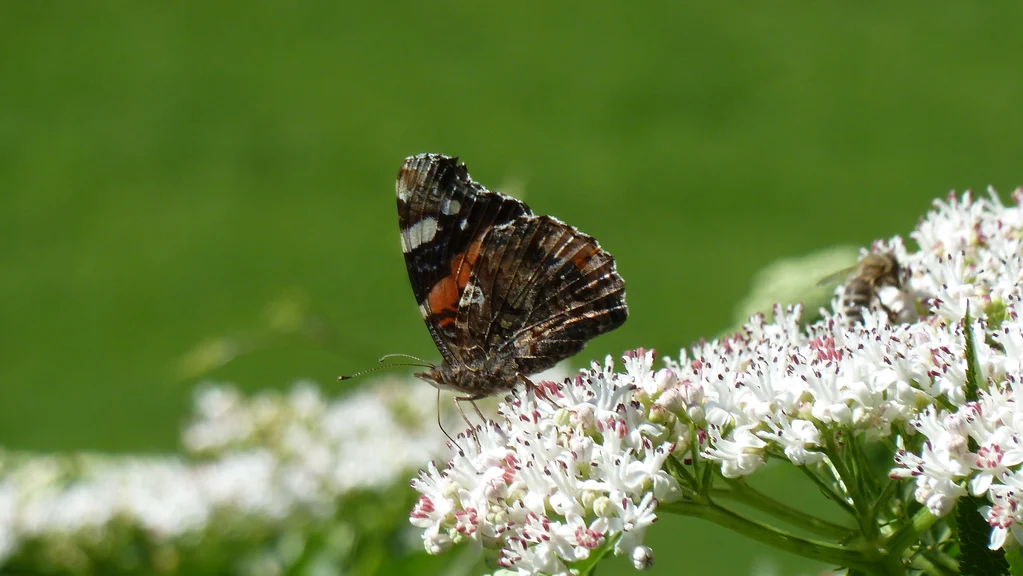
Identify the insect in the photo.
Vanessa atalanta
